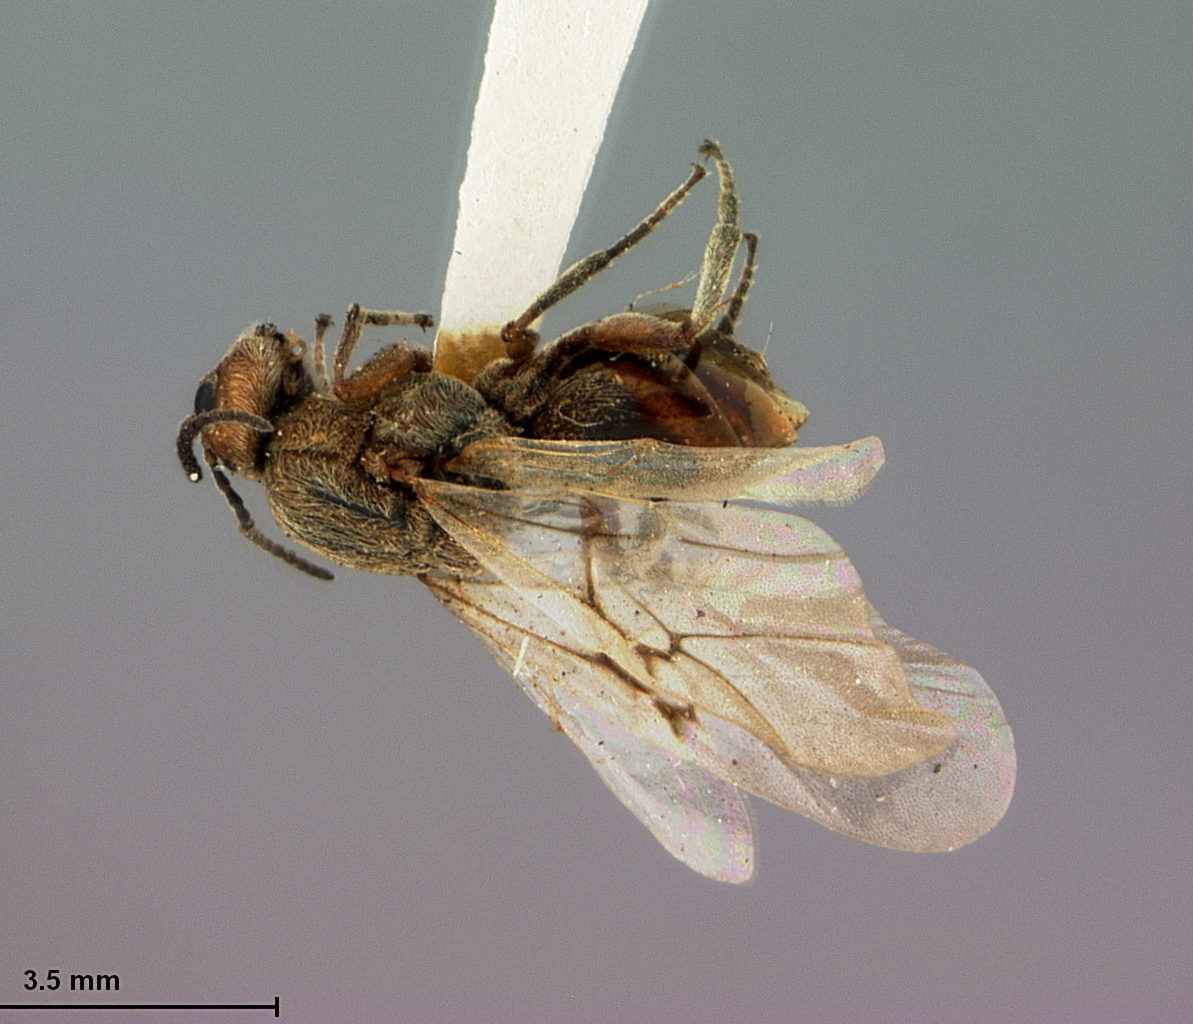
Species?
Callirhytis hartmani
